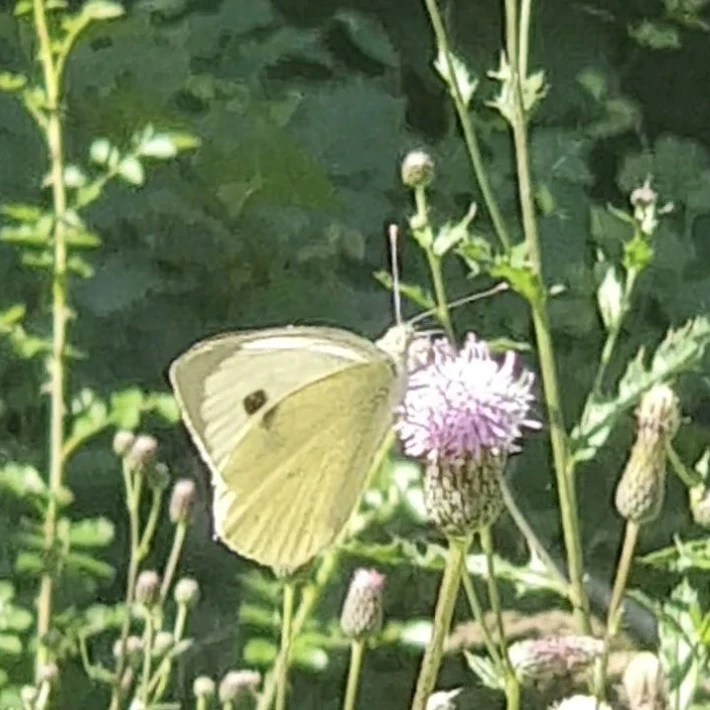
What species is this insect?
Pieris brassicae
